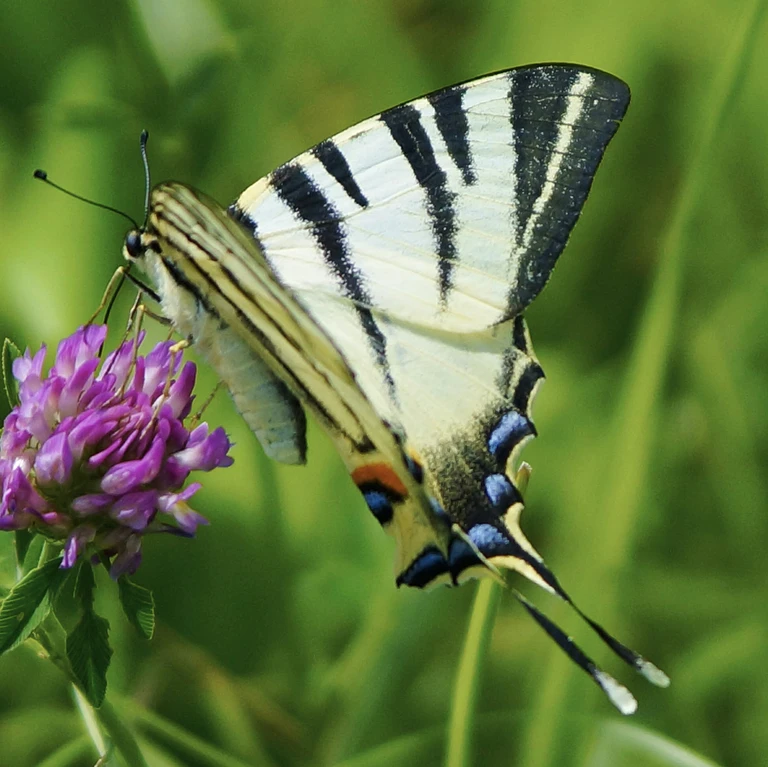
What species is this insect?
Iphiclides podalirius
